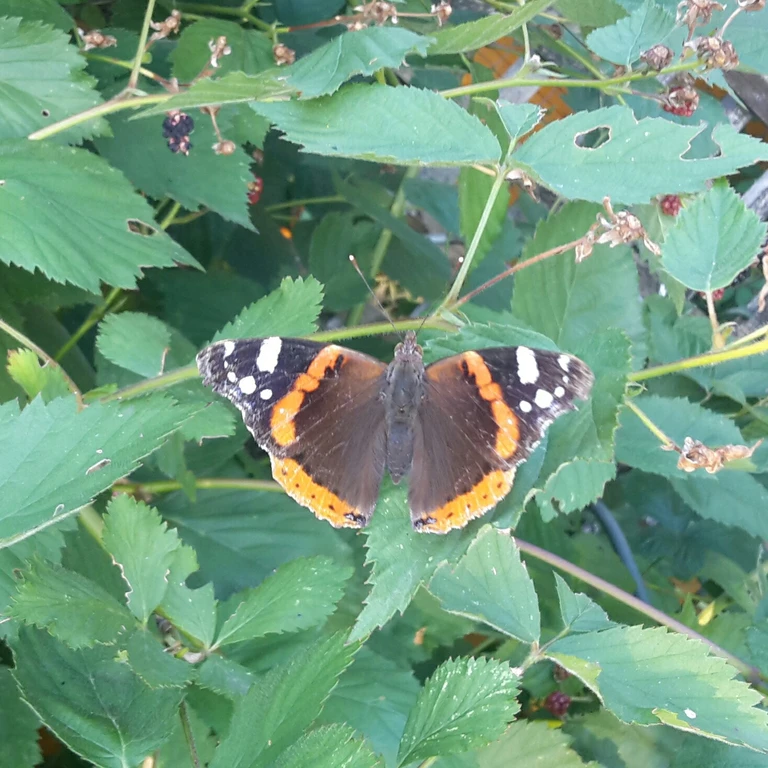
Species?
Vanessa atalanta
